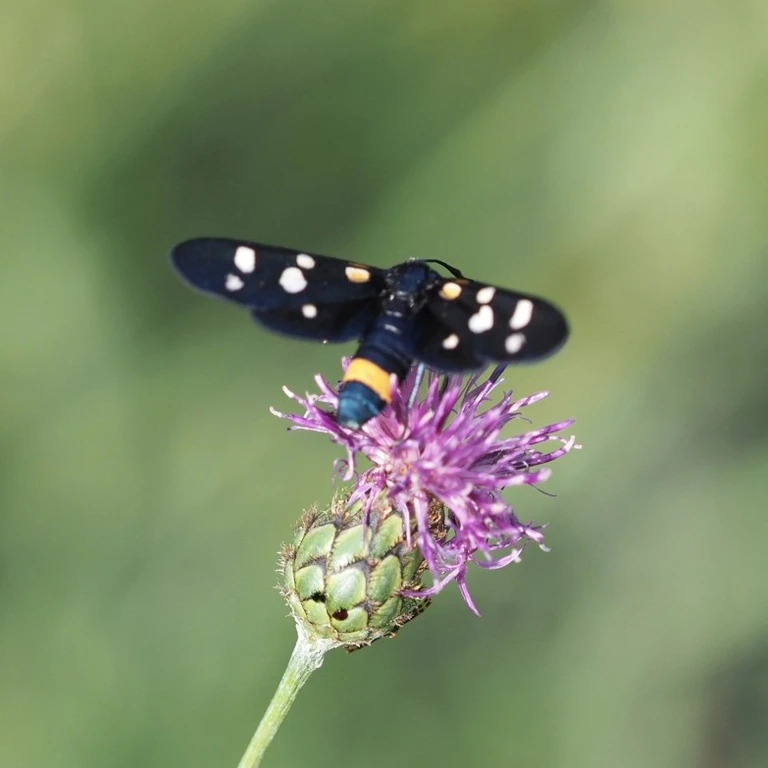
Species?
Amata phegea
